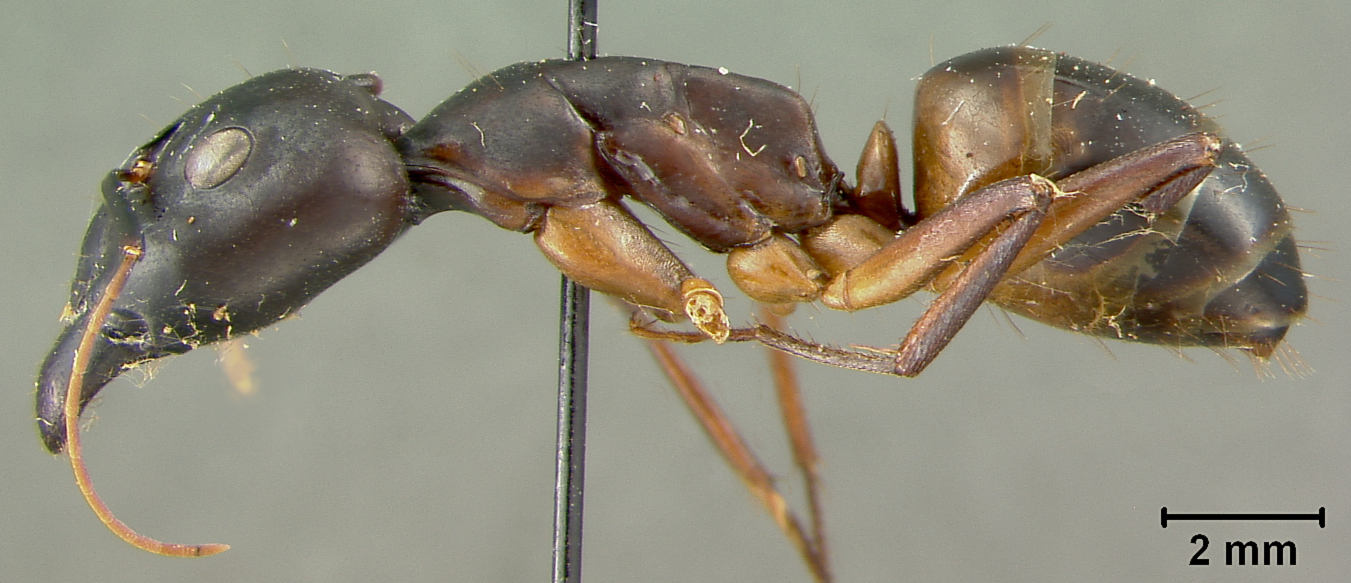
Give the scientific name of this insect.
Camponotus foleyi
